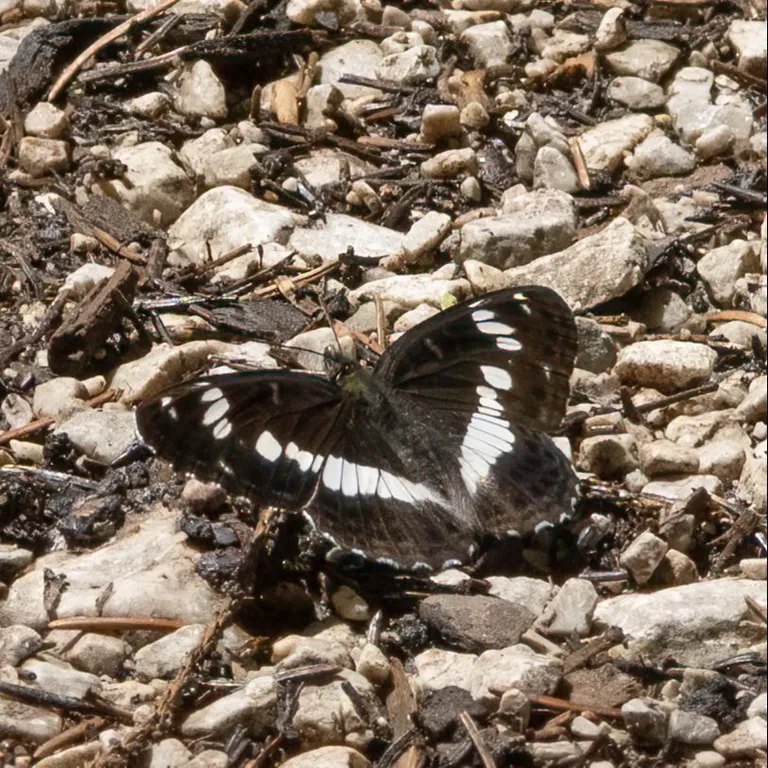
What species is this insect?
Limenitis camilla (also Ladoga camilla)
